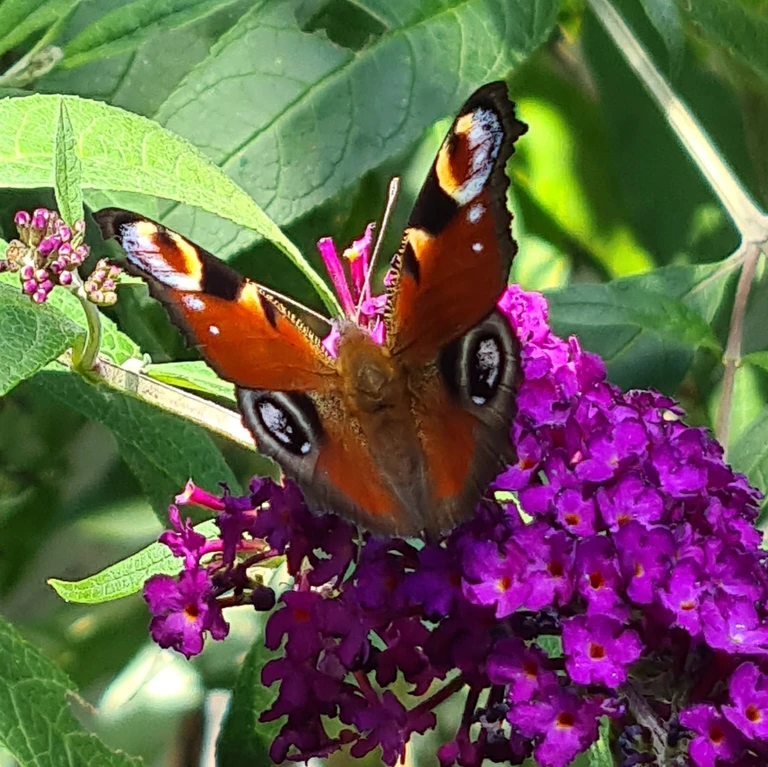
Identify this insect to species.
Aglais io
